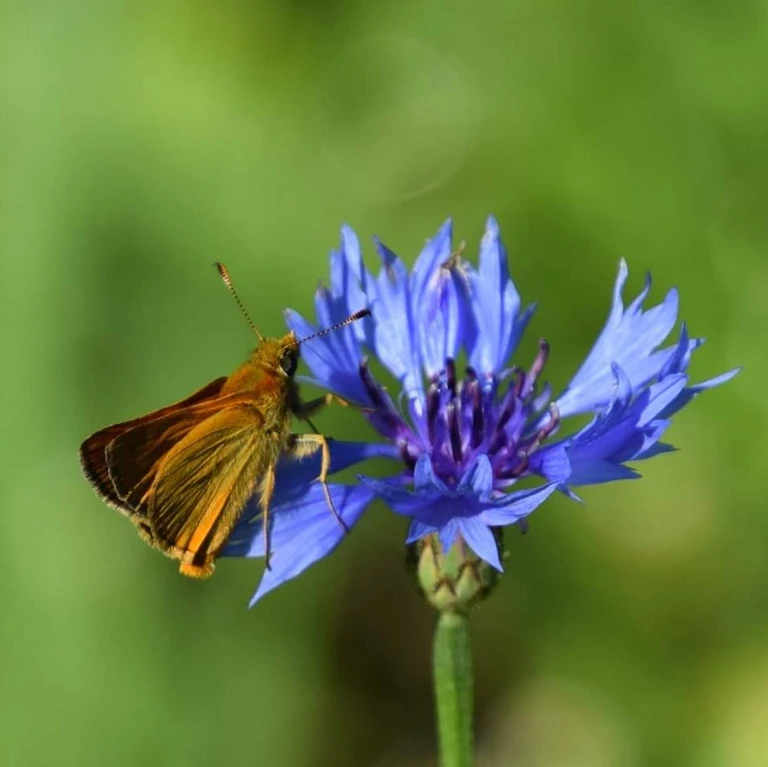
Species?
Ochlodes sylvanus (also Ochlodes venata)
